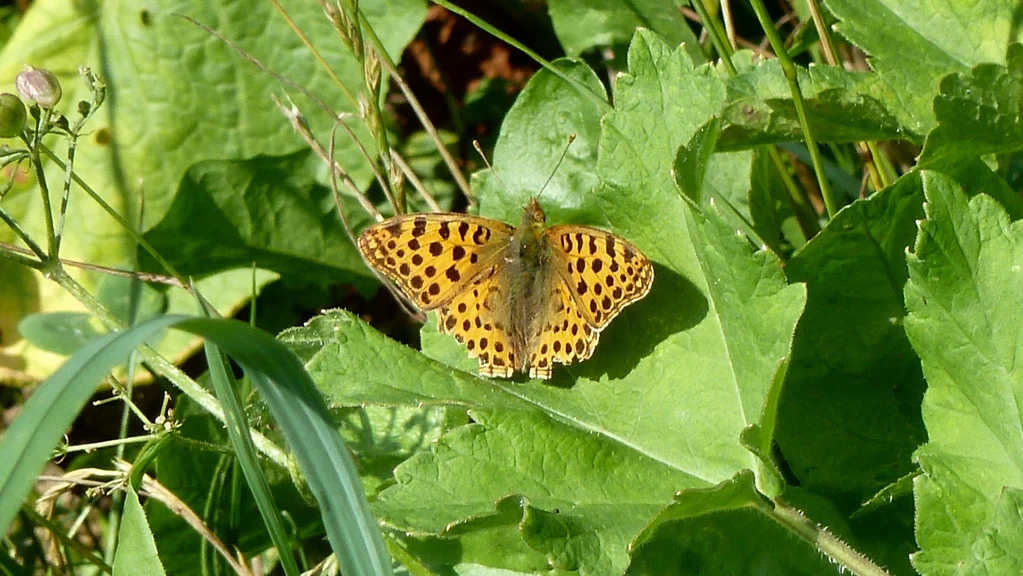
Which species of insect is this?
Issoria lathonia
